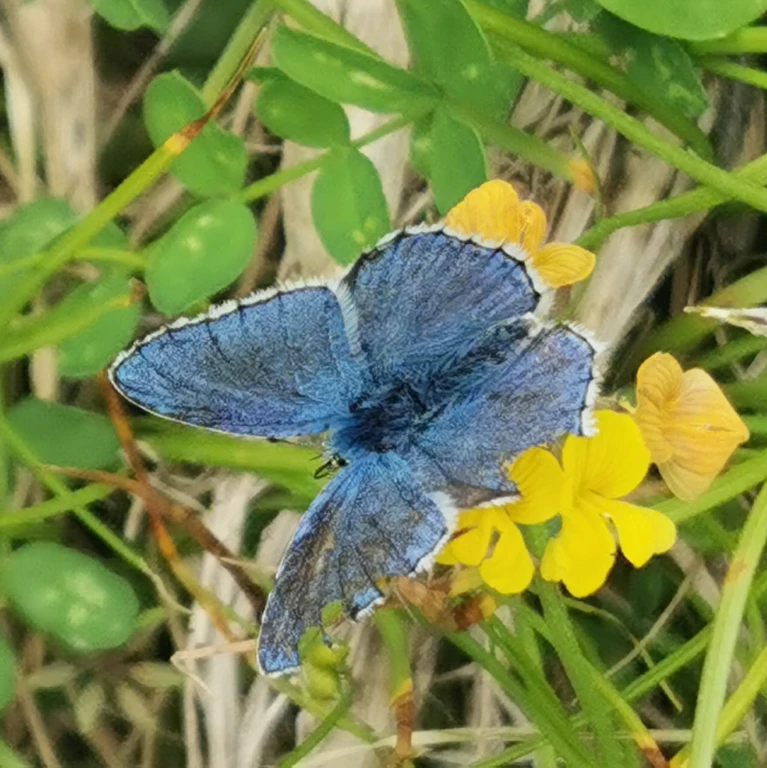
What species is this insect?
Lysandra bellargus
